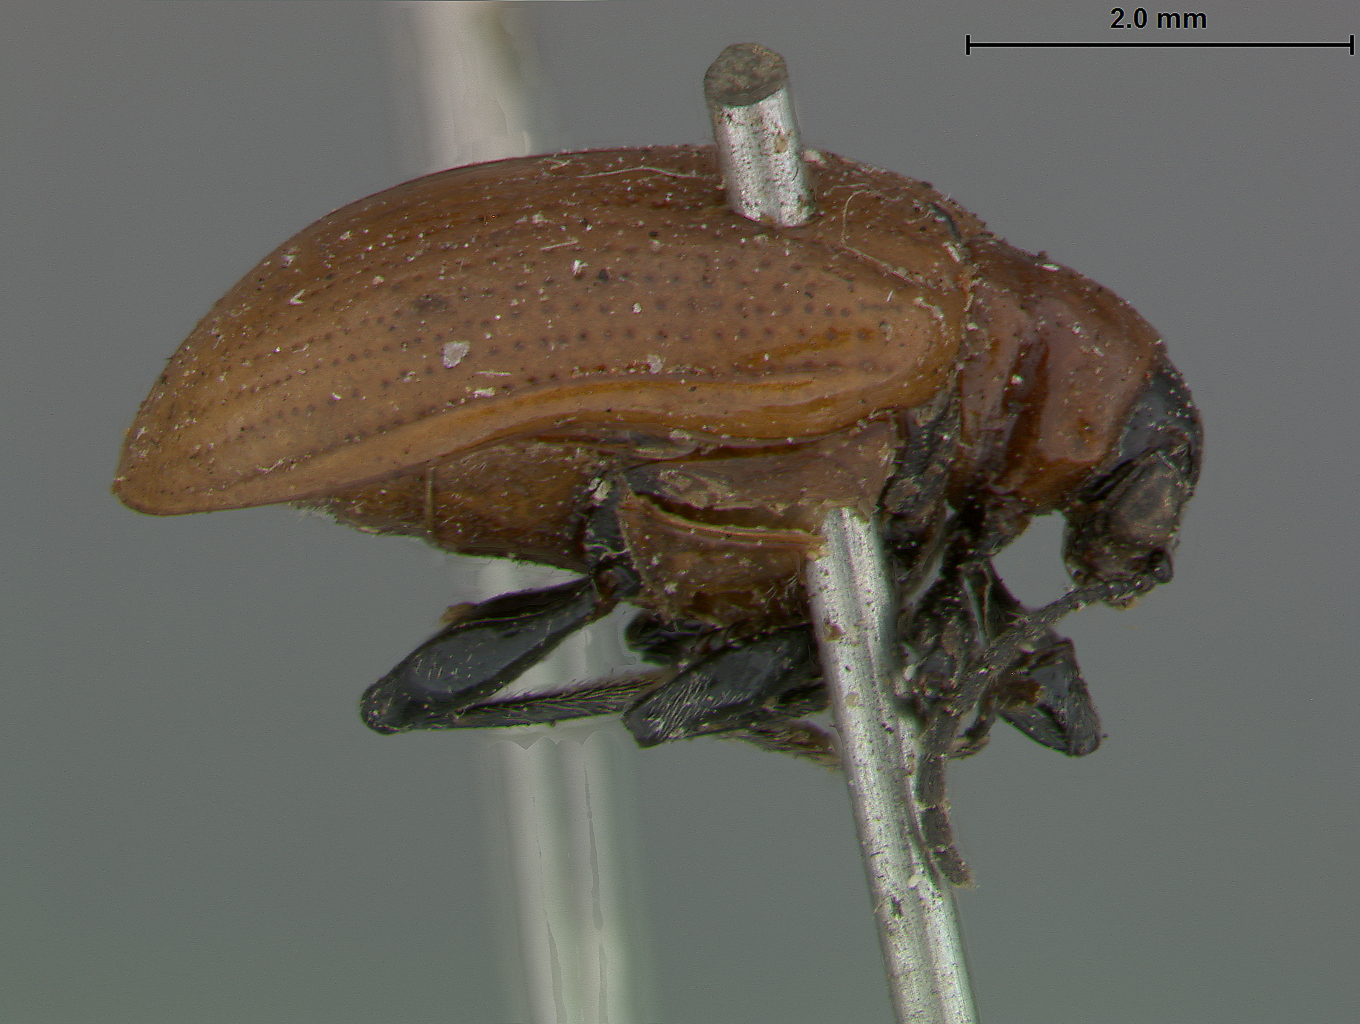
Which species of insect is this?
Lema cognata
